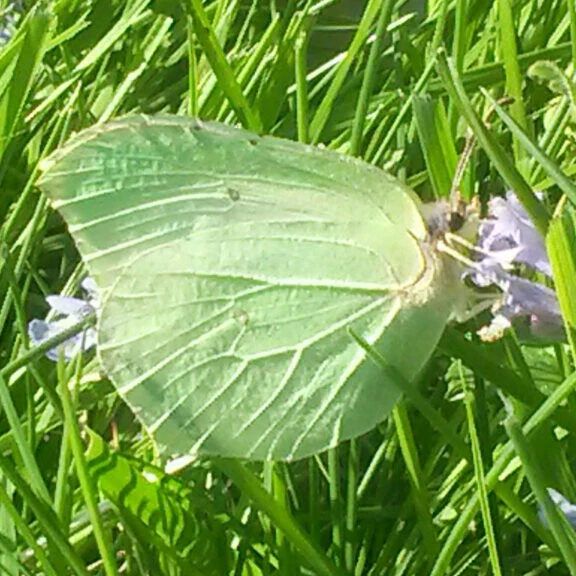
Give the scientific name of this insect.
Gonepteryx rhamni
